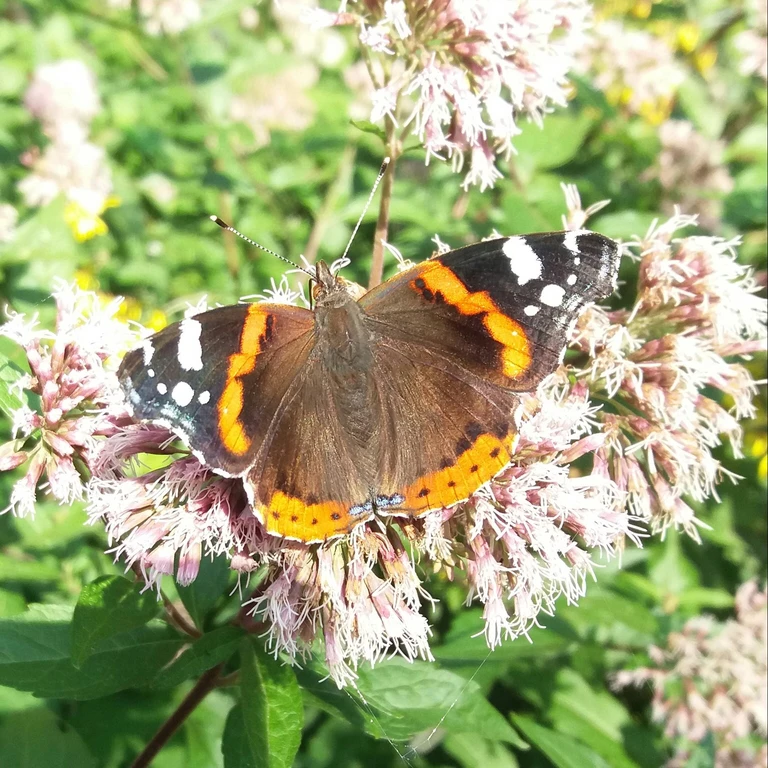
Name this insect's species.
Vanessa atalanta
